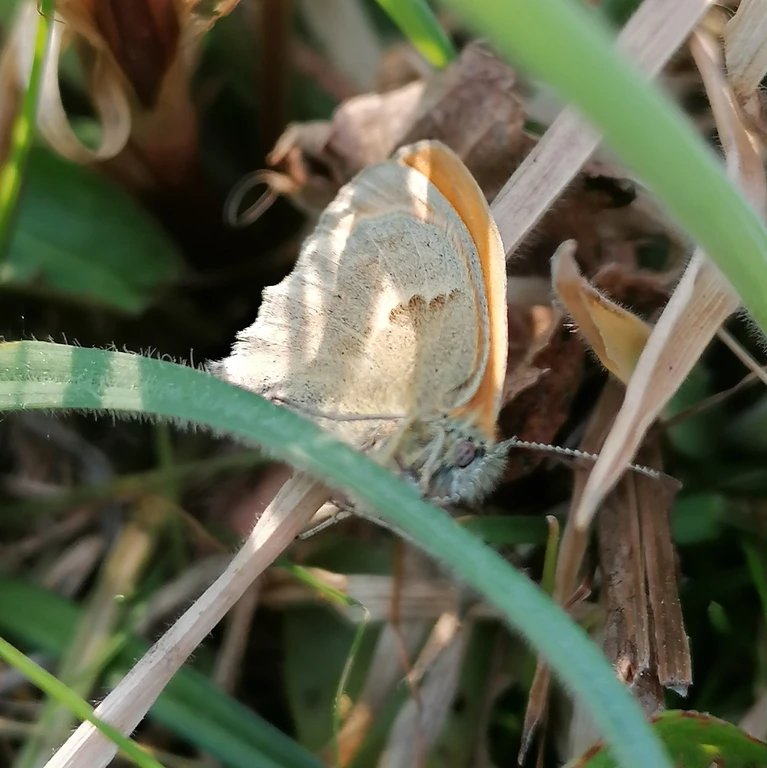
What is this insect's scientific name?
Coenonympha pamphilus
